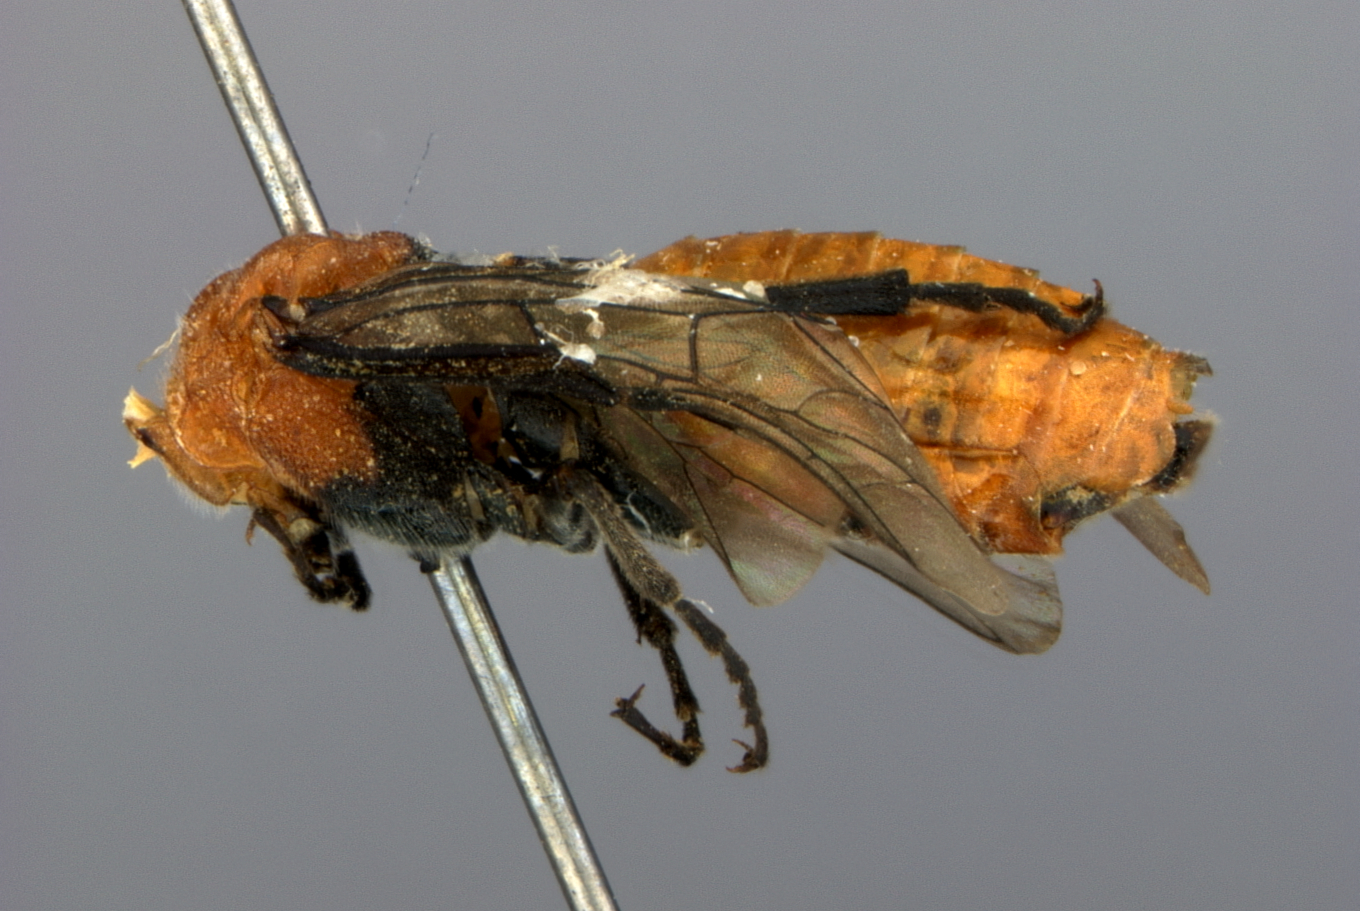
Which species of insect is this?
Dolerus persicus
